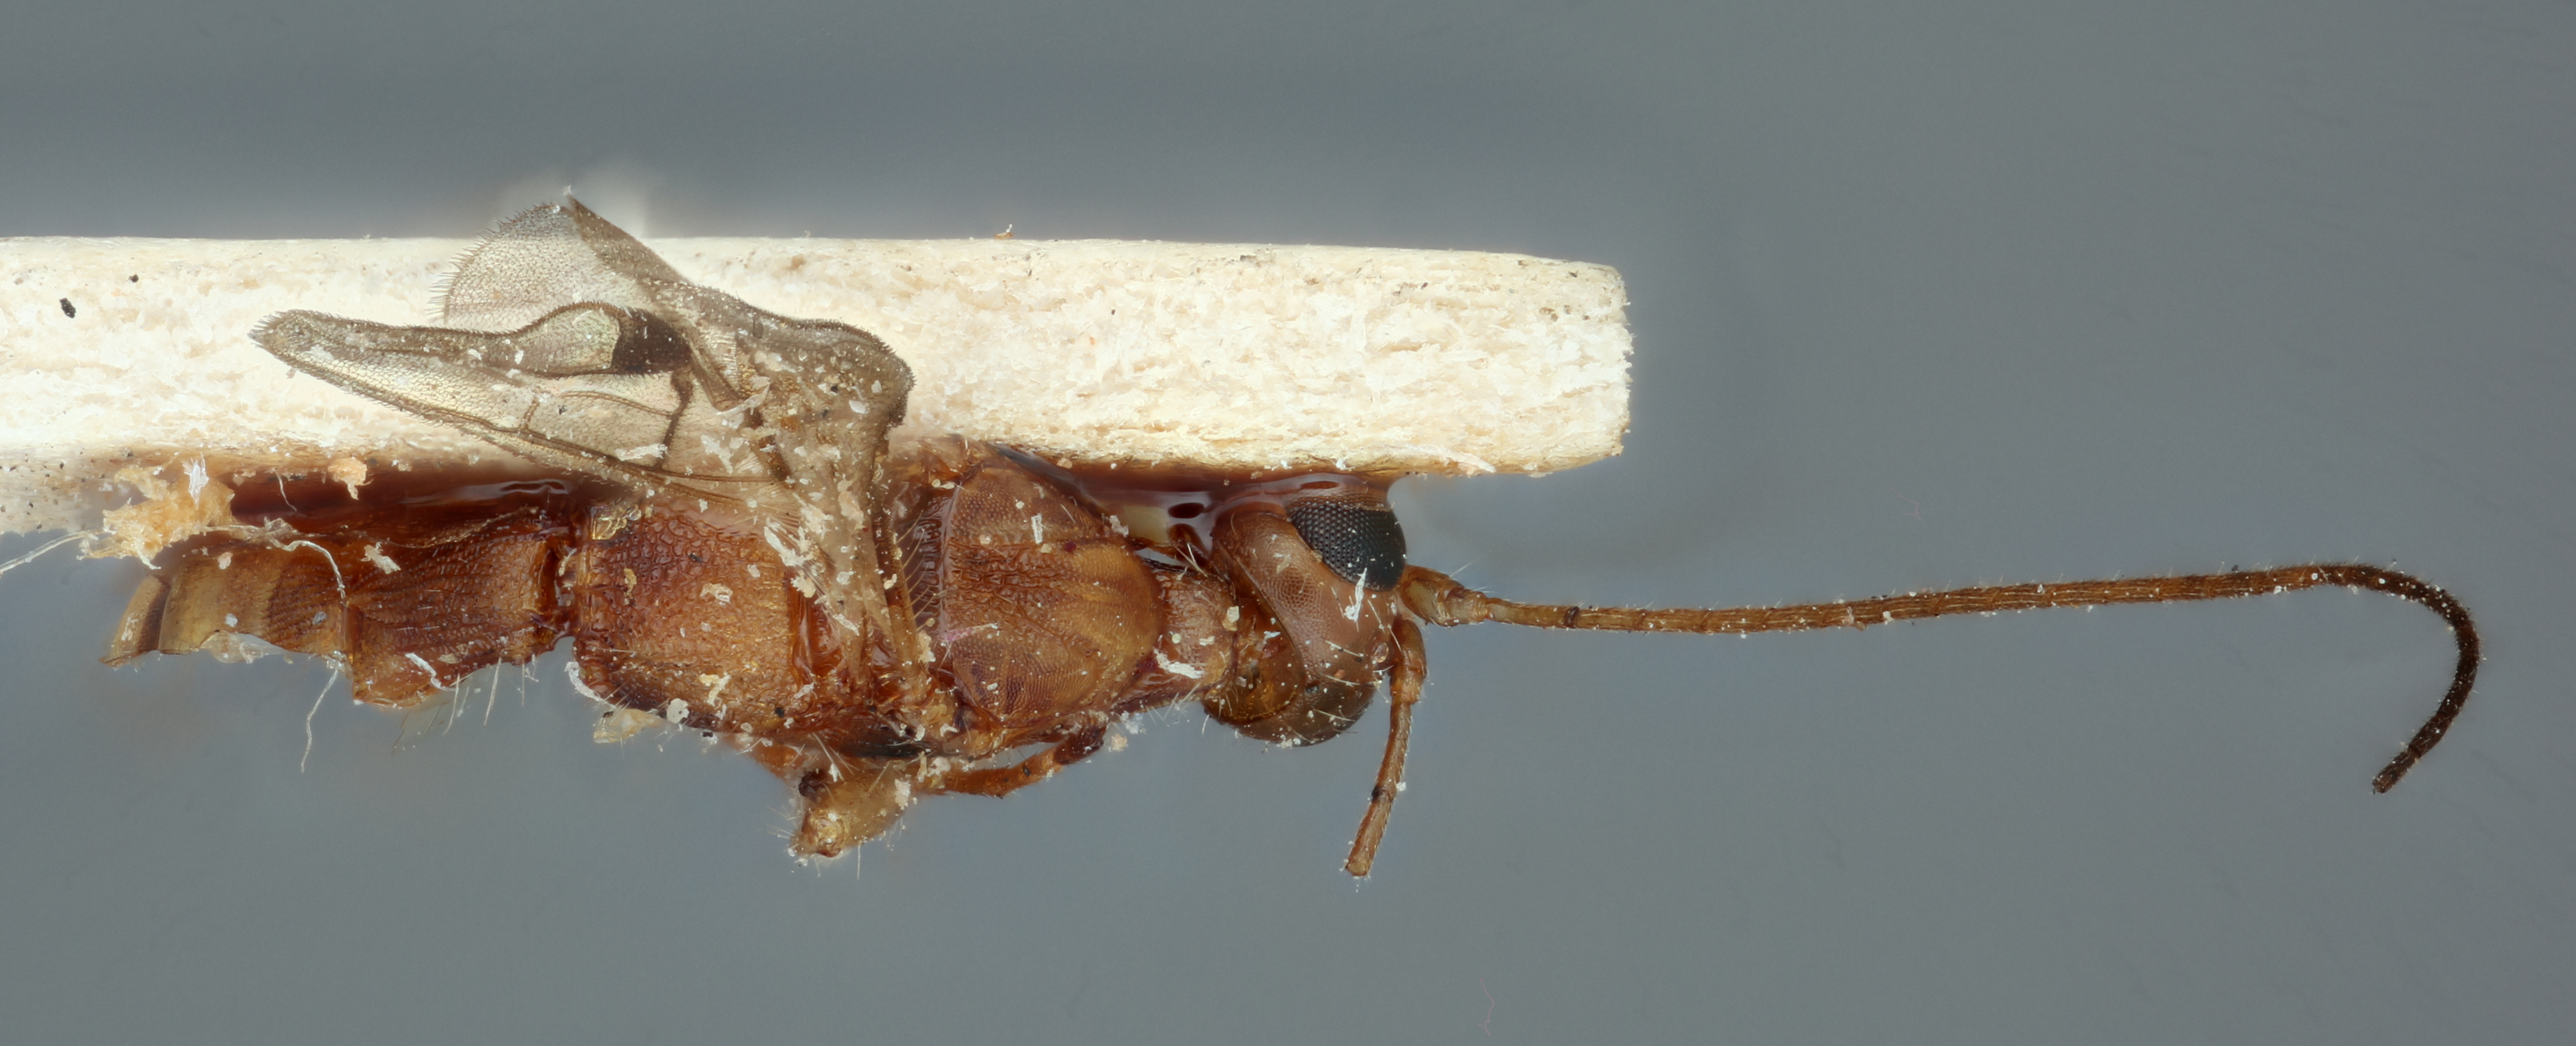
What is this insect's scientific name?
Heterospilus longicaudus
